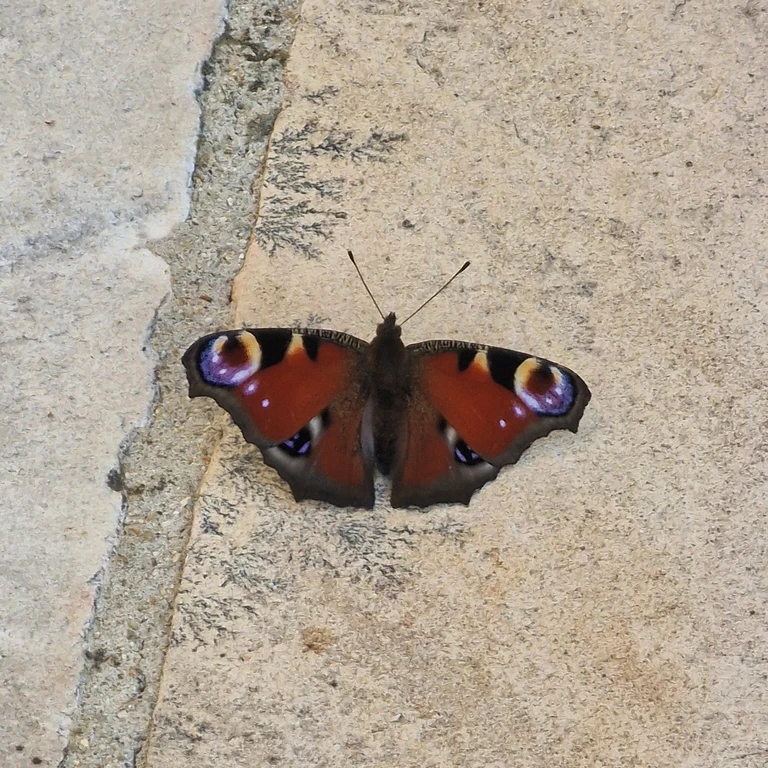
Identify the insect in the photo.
Aglais io
